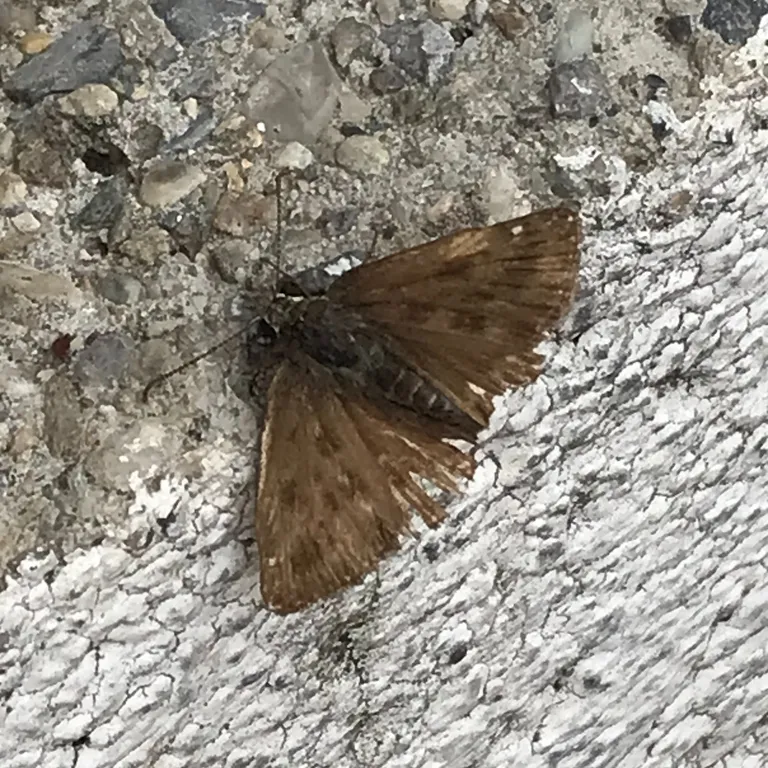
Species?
Erynnis tages
